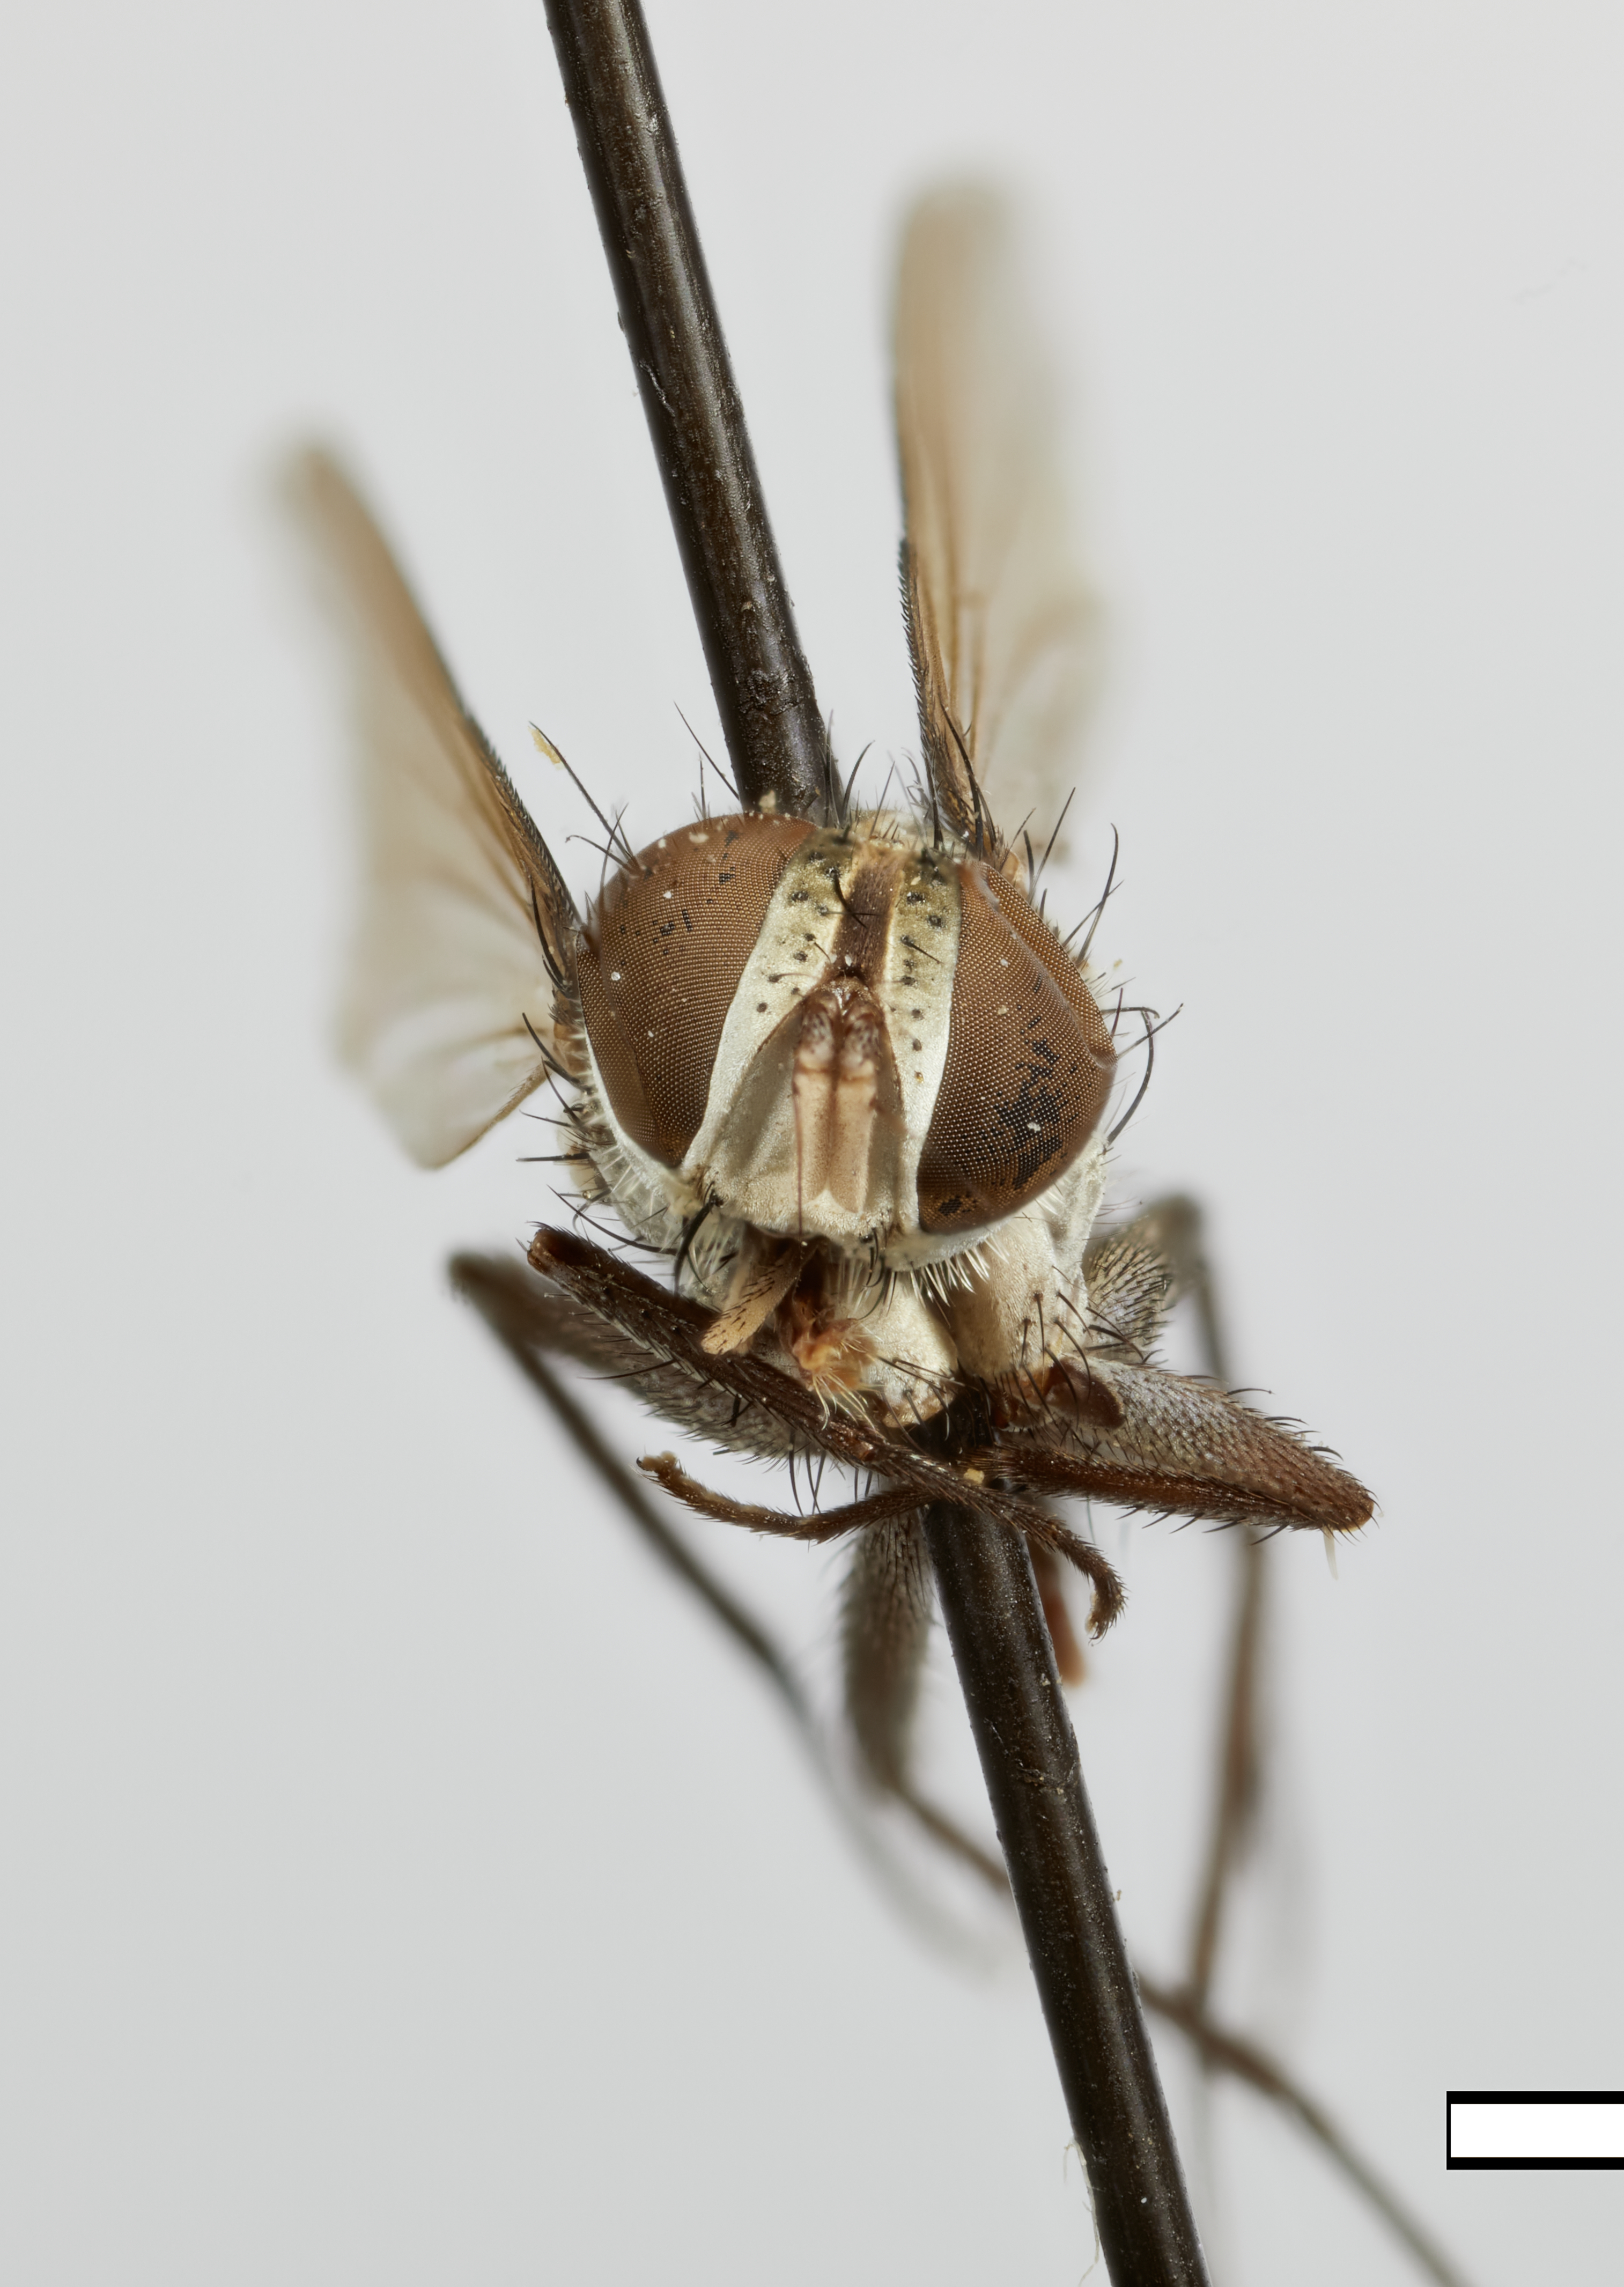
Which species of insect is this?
Panacemyia panamensis
